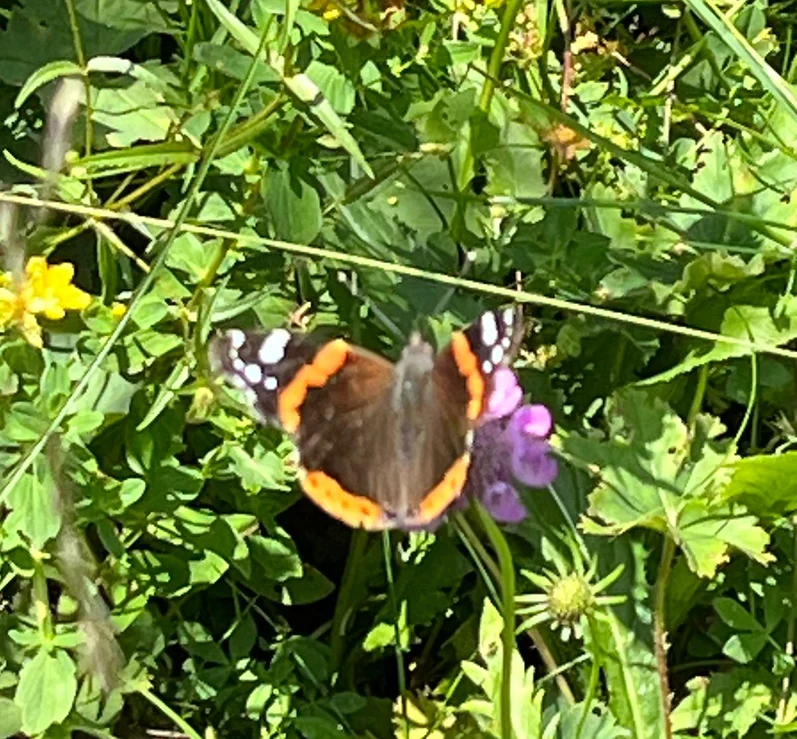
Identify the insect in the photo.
Vanessa atalanta
